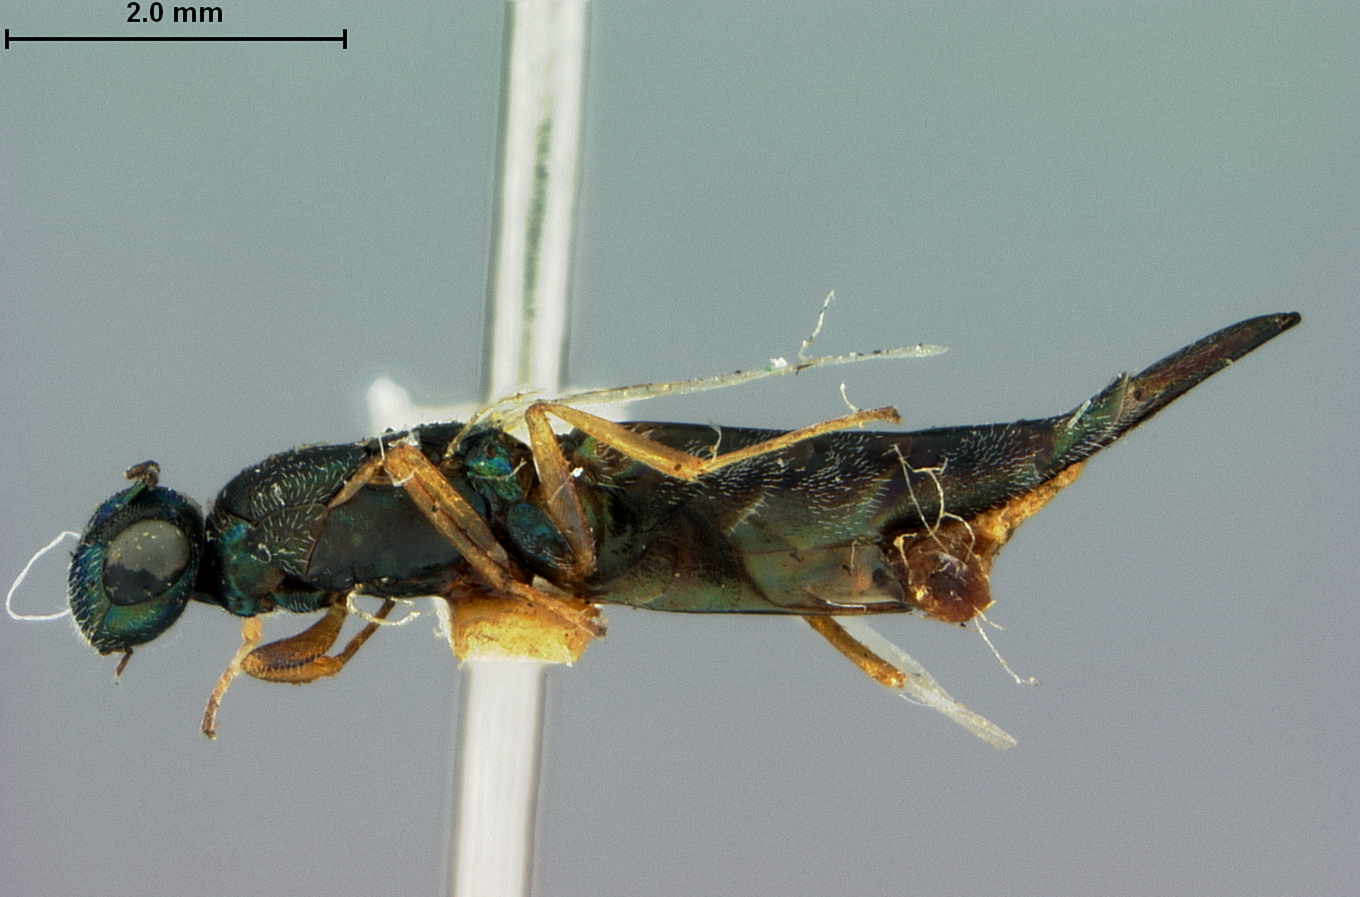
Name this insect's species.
Ratzburgia amphicerovora
